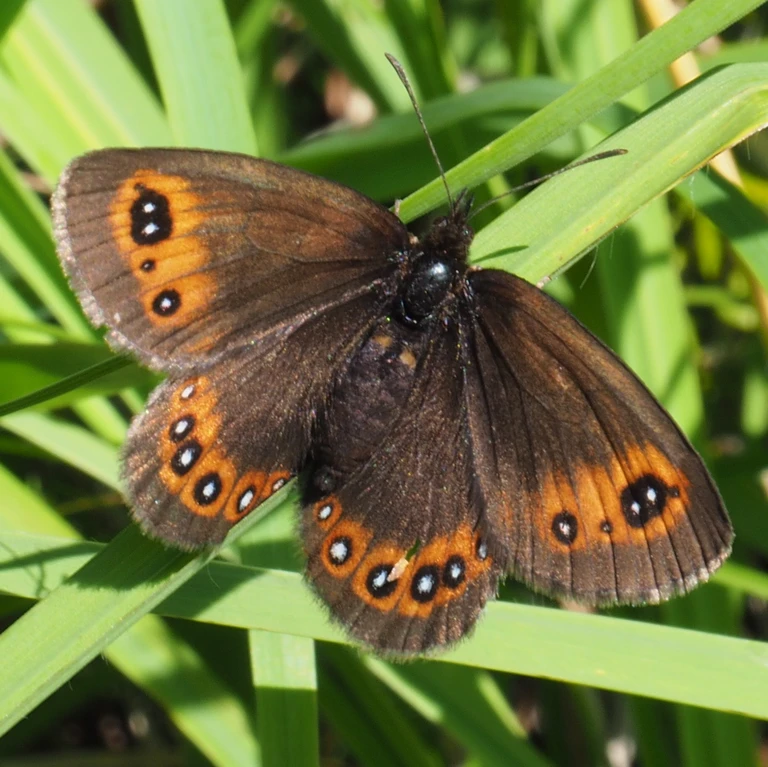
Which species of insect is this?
Erebia medusa
